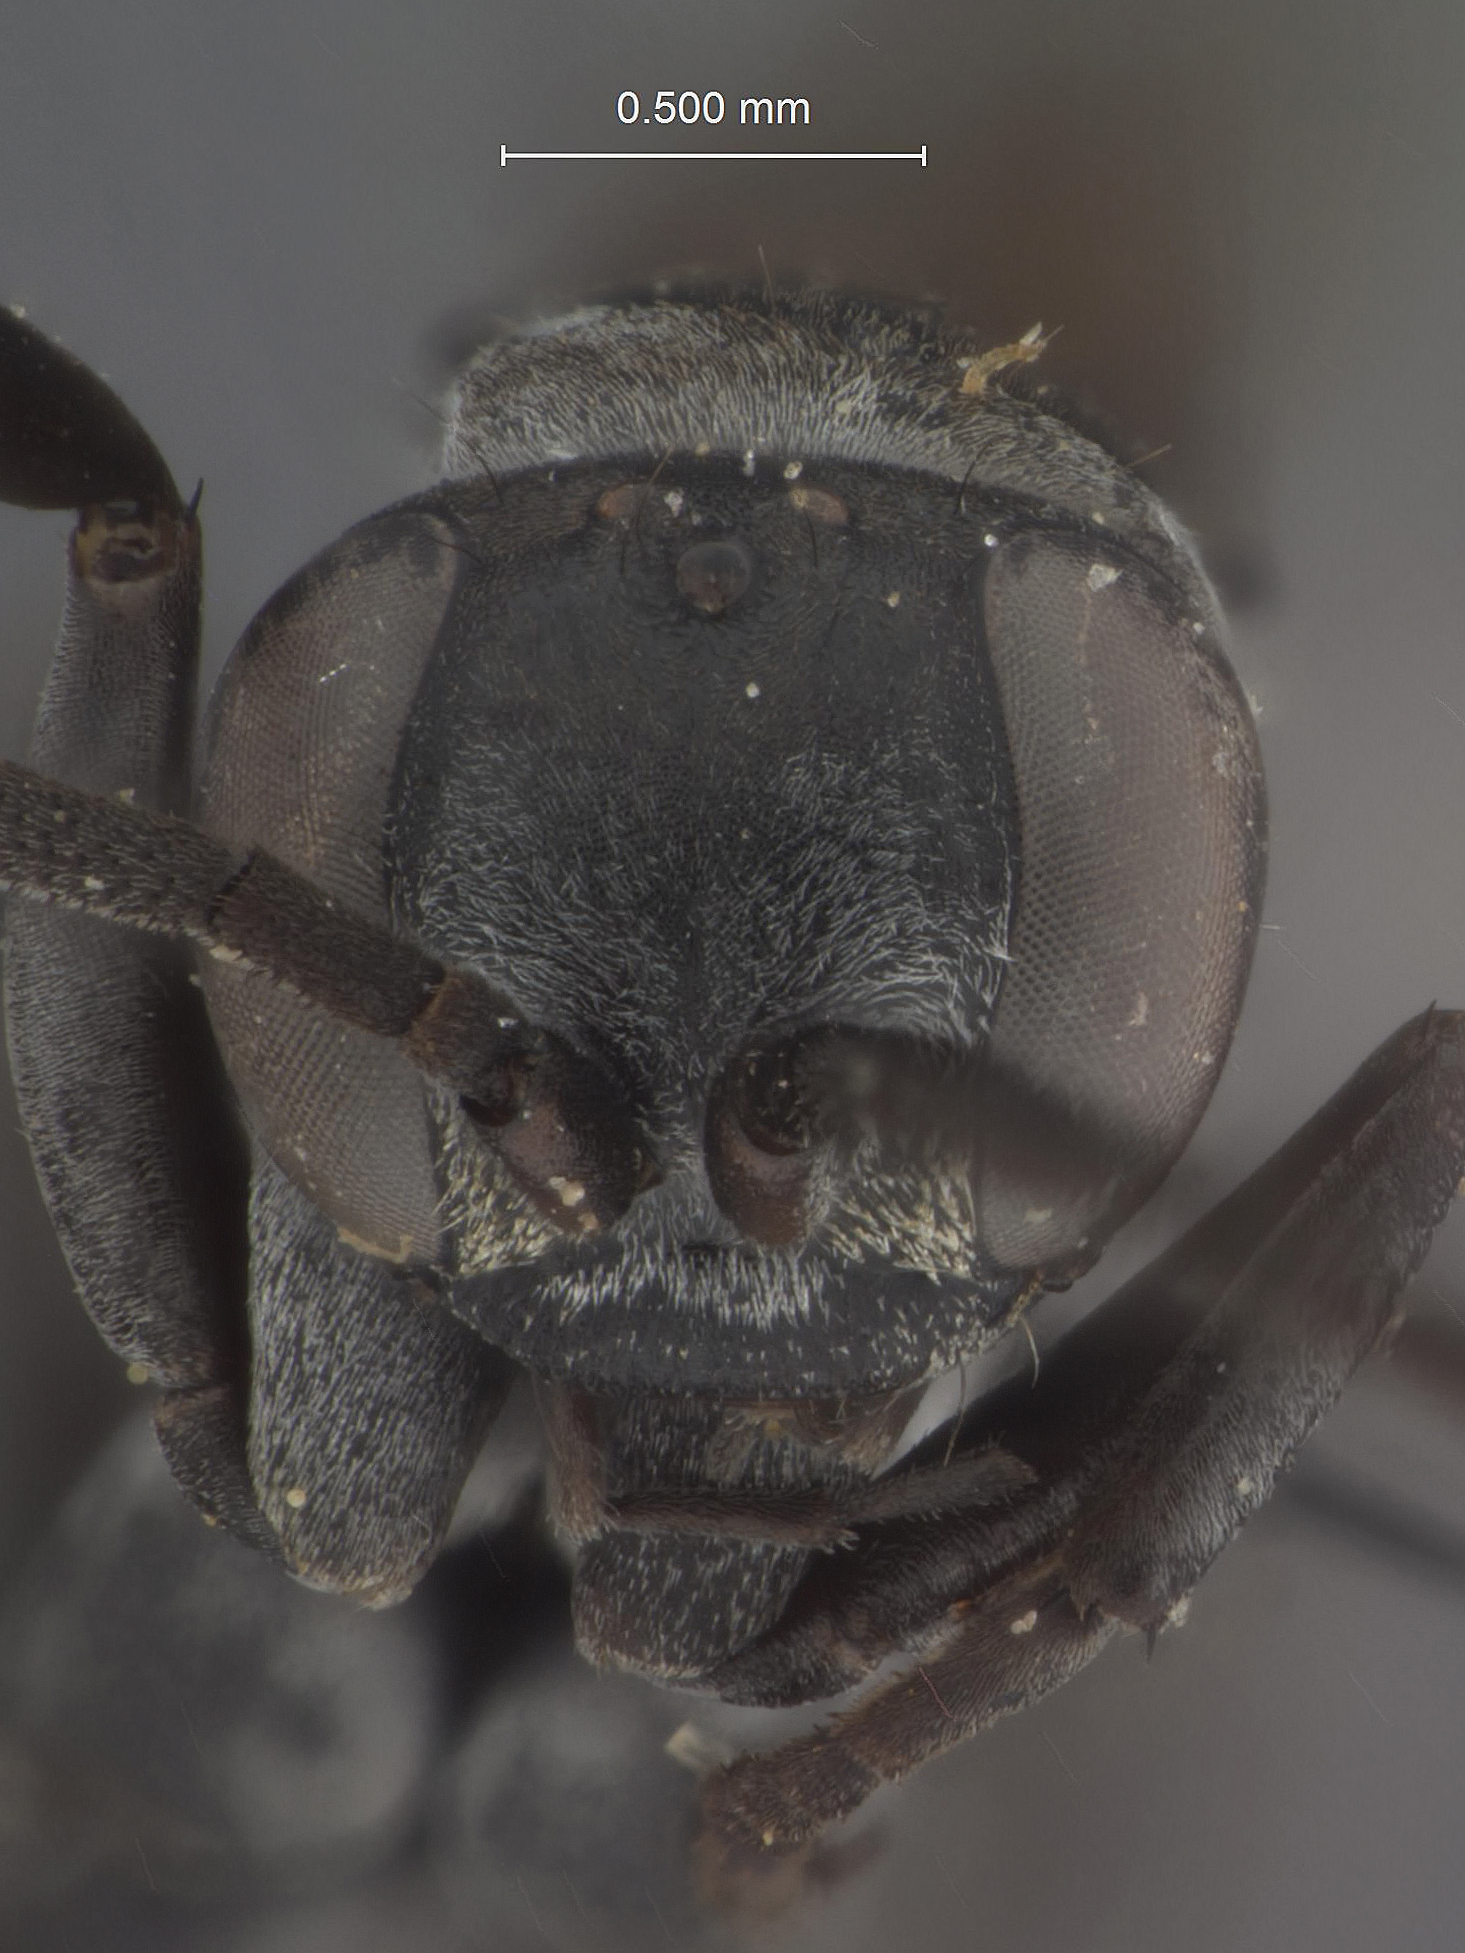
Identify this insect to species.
Pompilus anomalus
